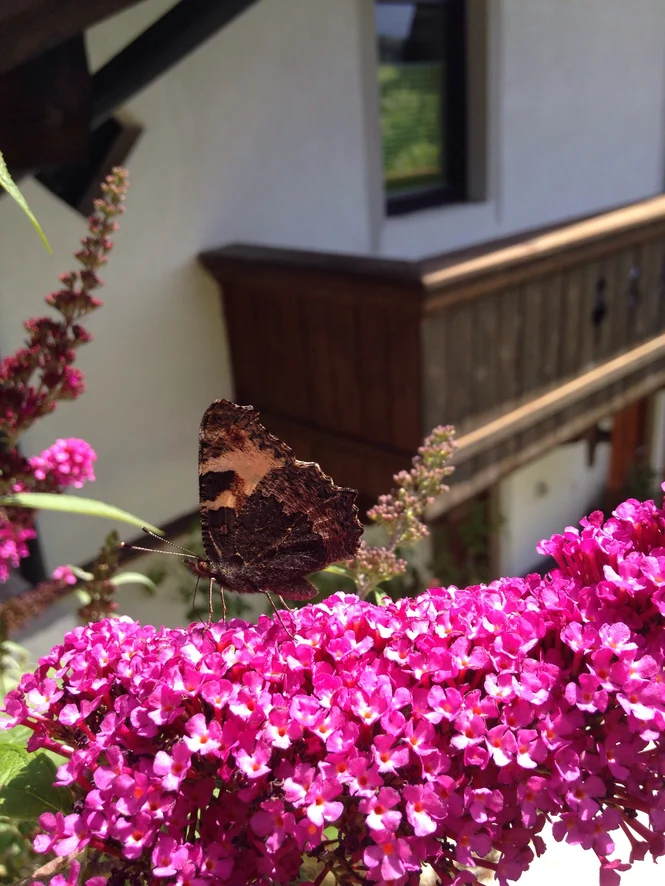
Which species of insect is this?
Aglais urticae
